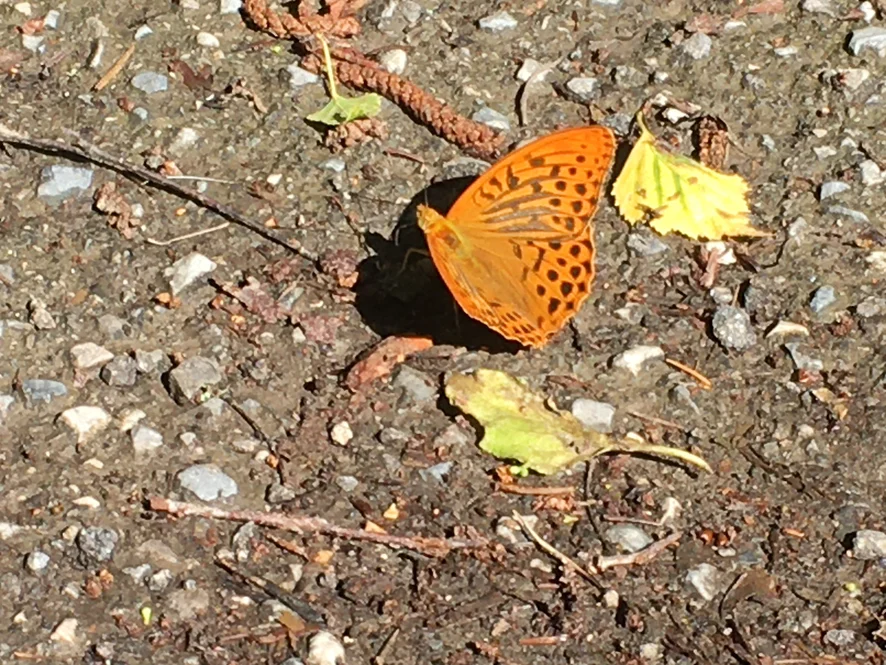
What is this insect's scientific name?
Argynnis paphia
